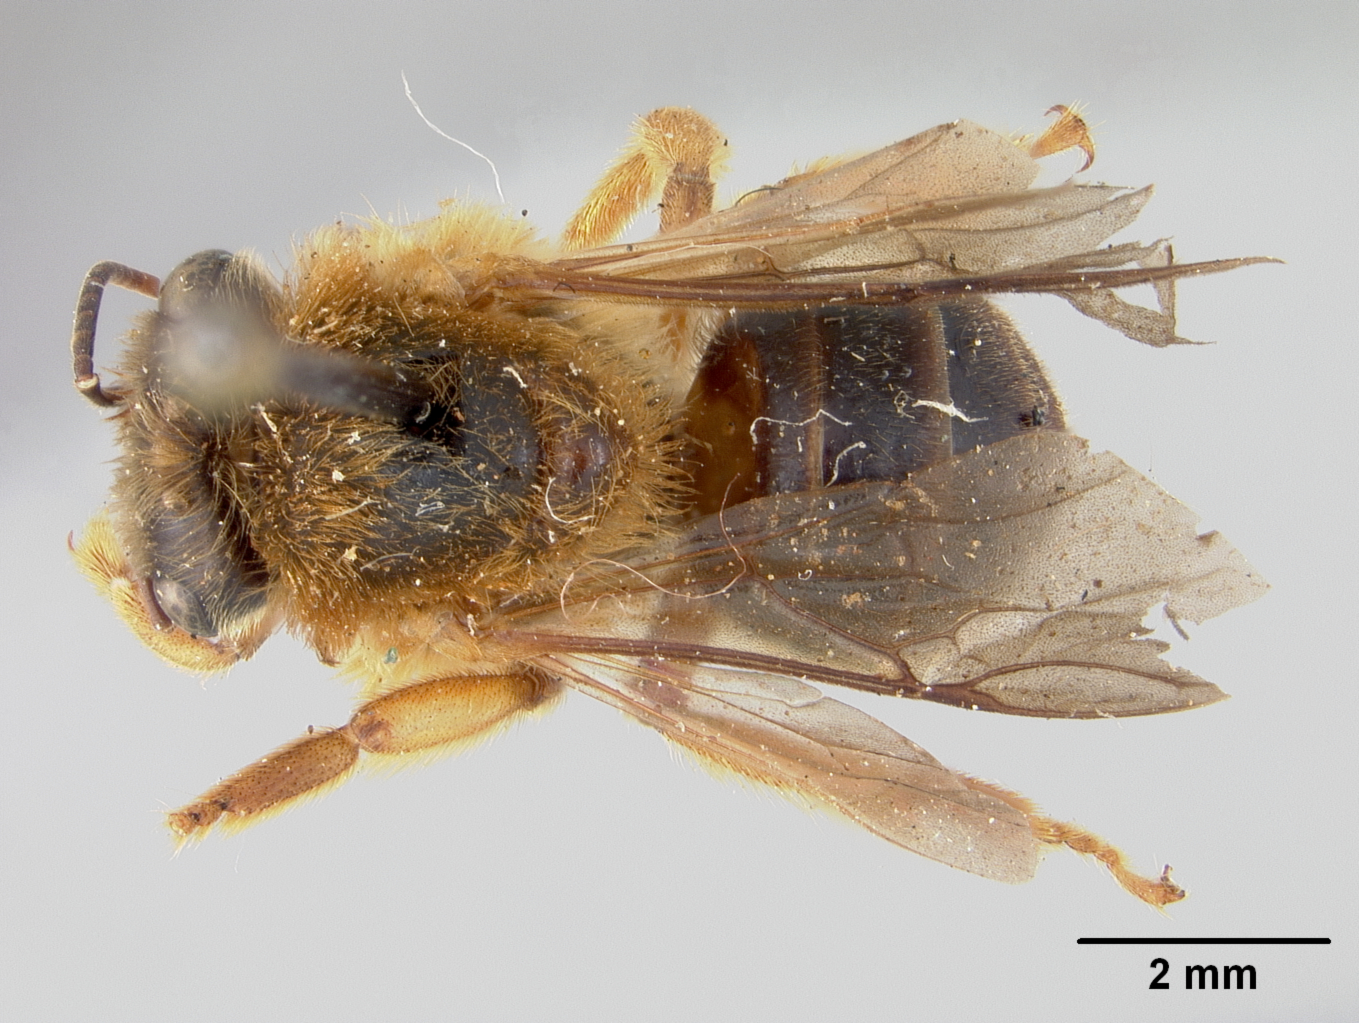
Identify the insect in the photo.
Melipona variegatipes
